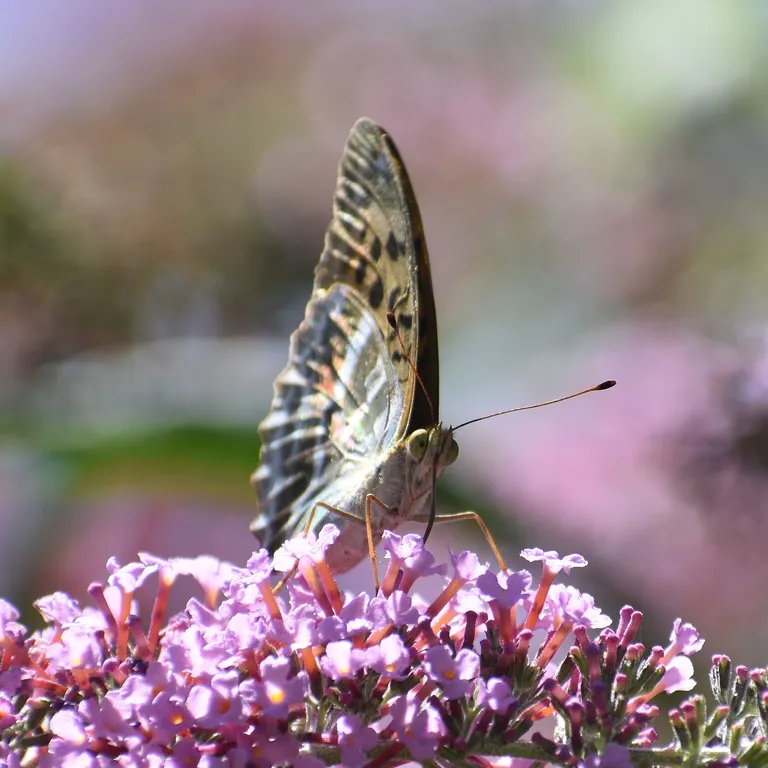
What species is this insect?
Argynnis paphia
